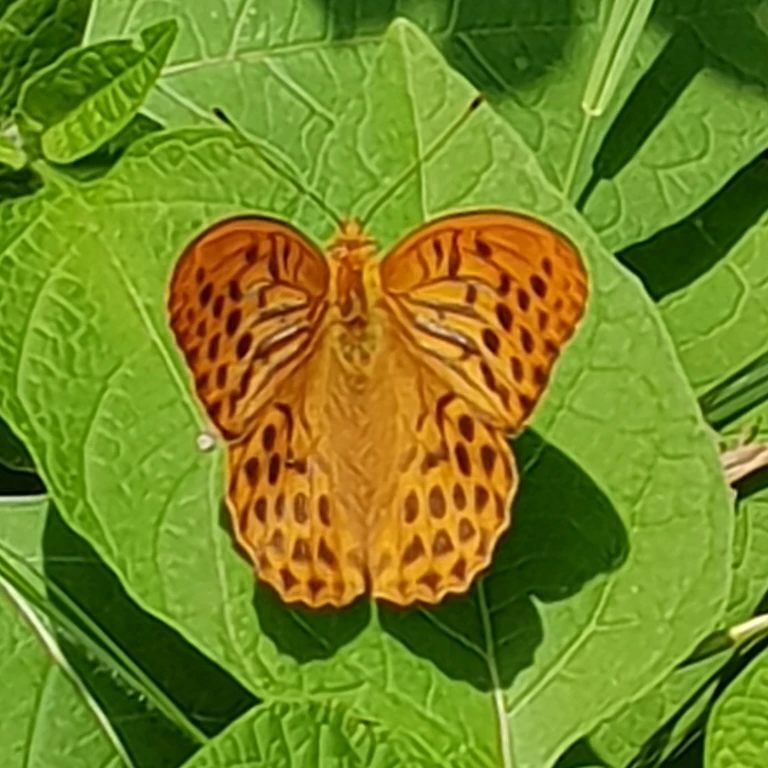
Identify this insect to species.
Argynnis paphia
